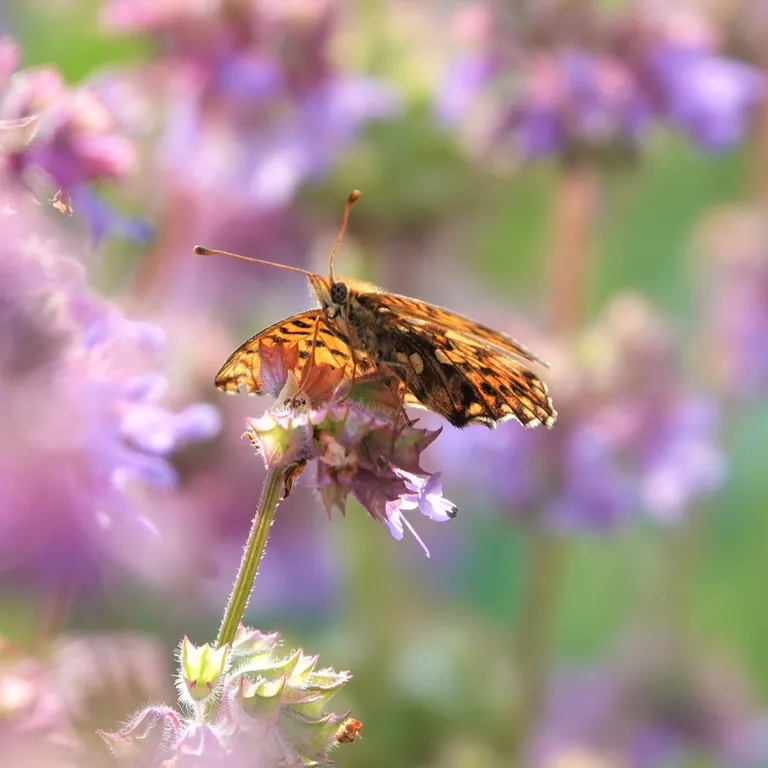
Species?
Boloria dia
